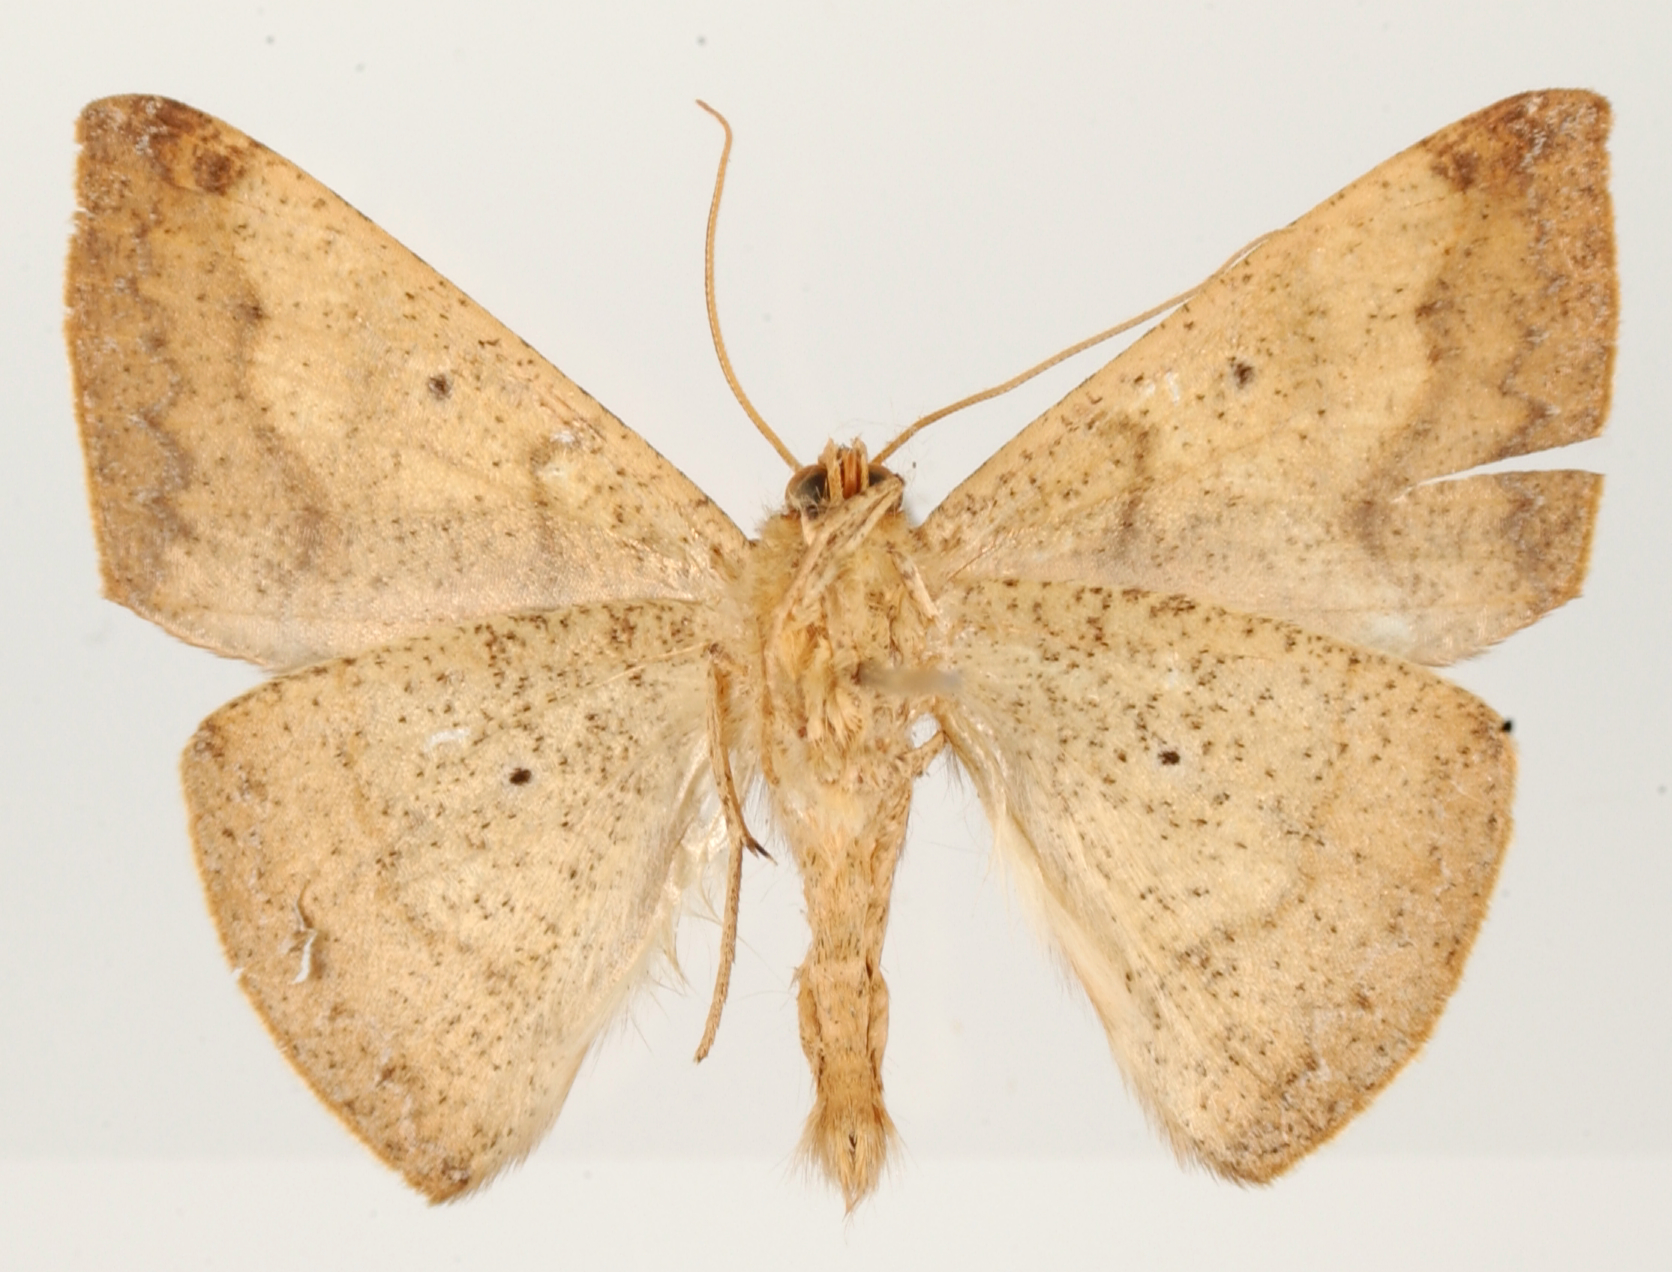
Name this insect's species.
Acrosemia tigrata
